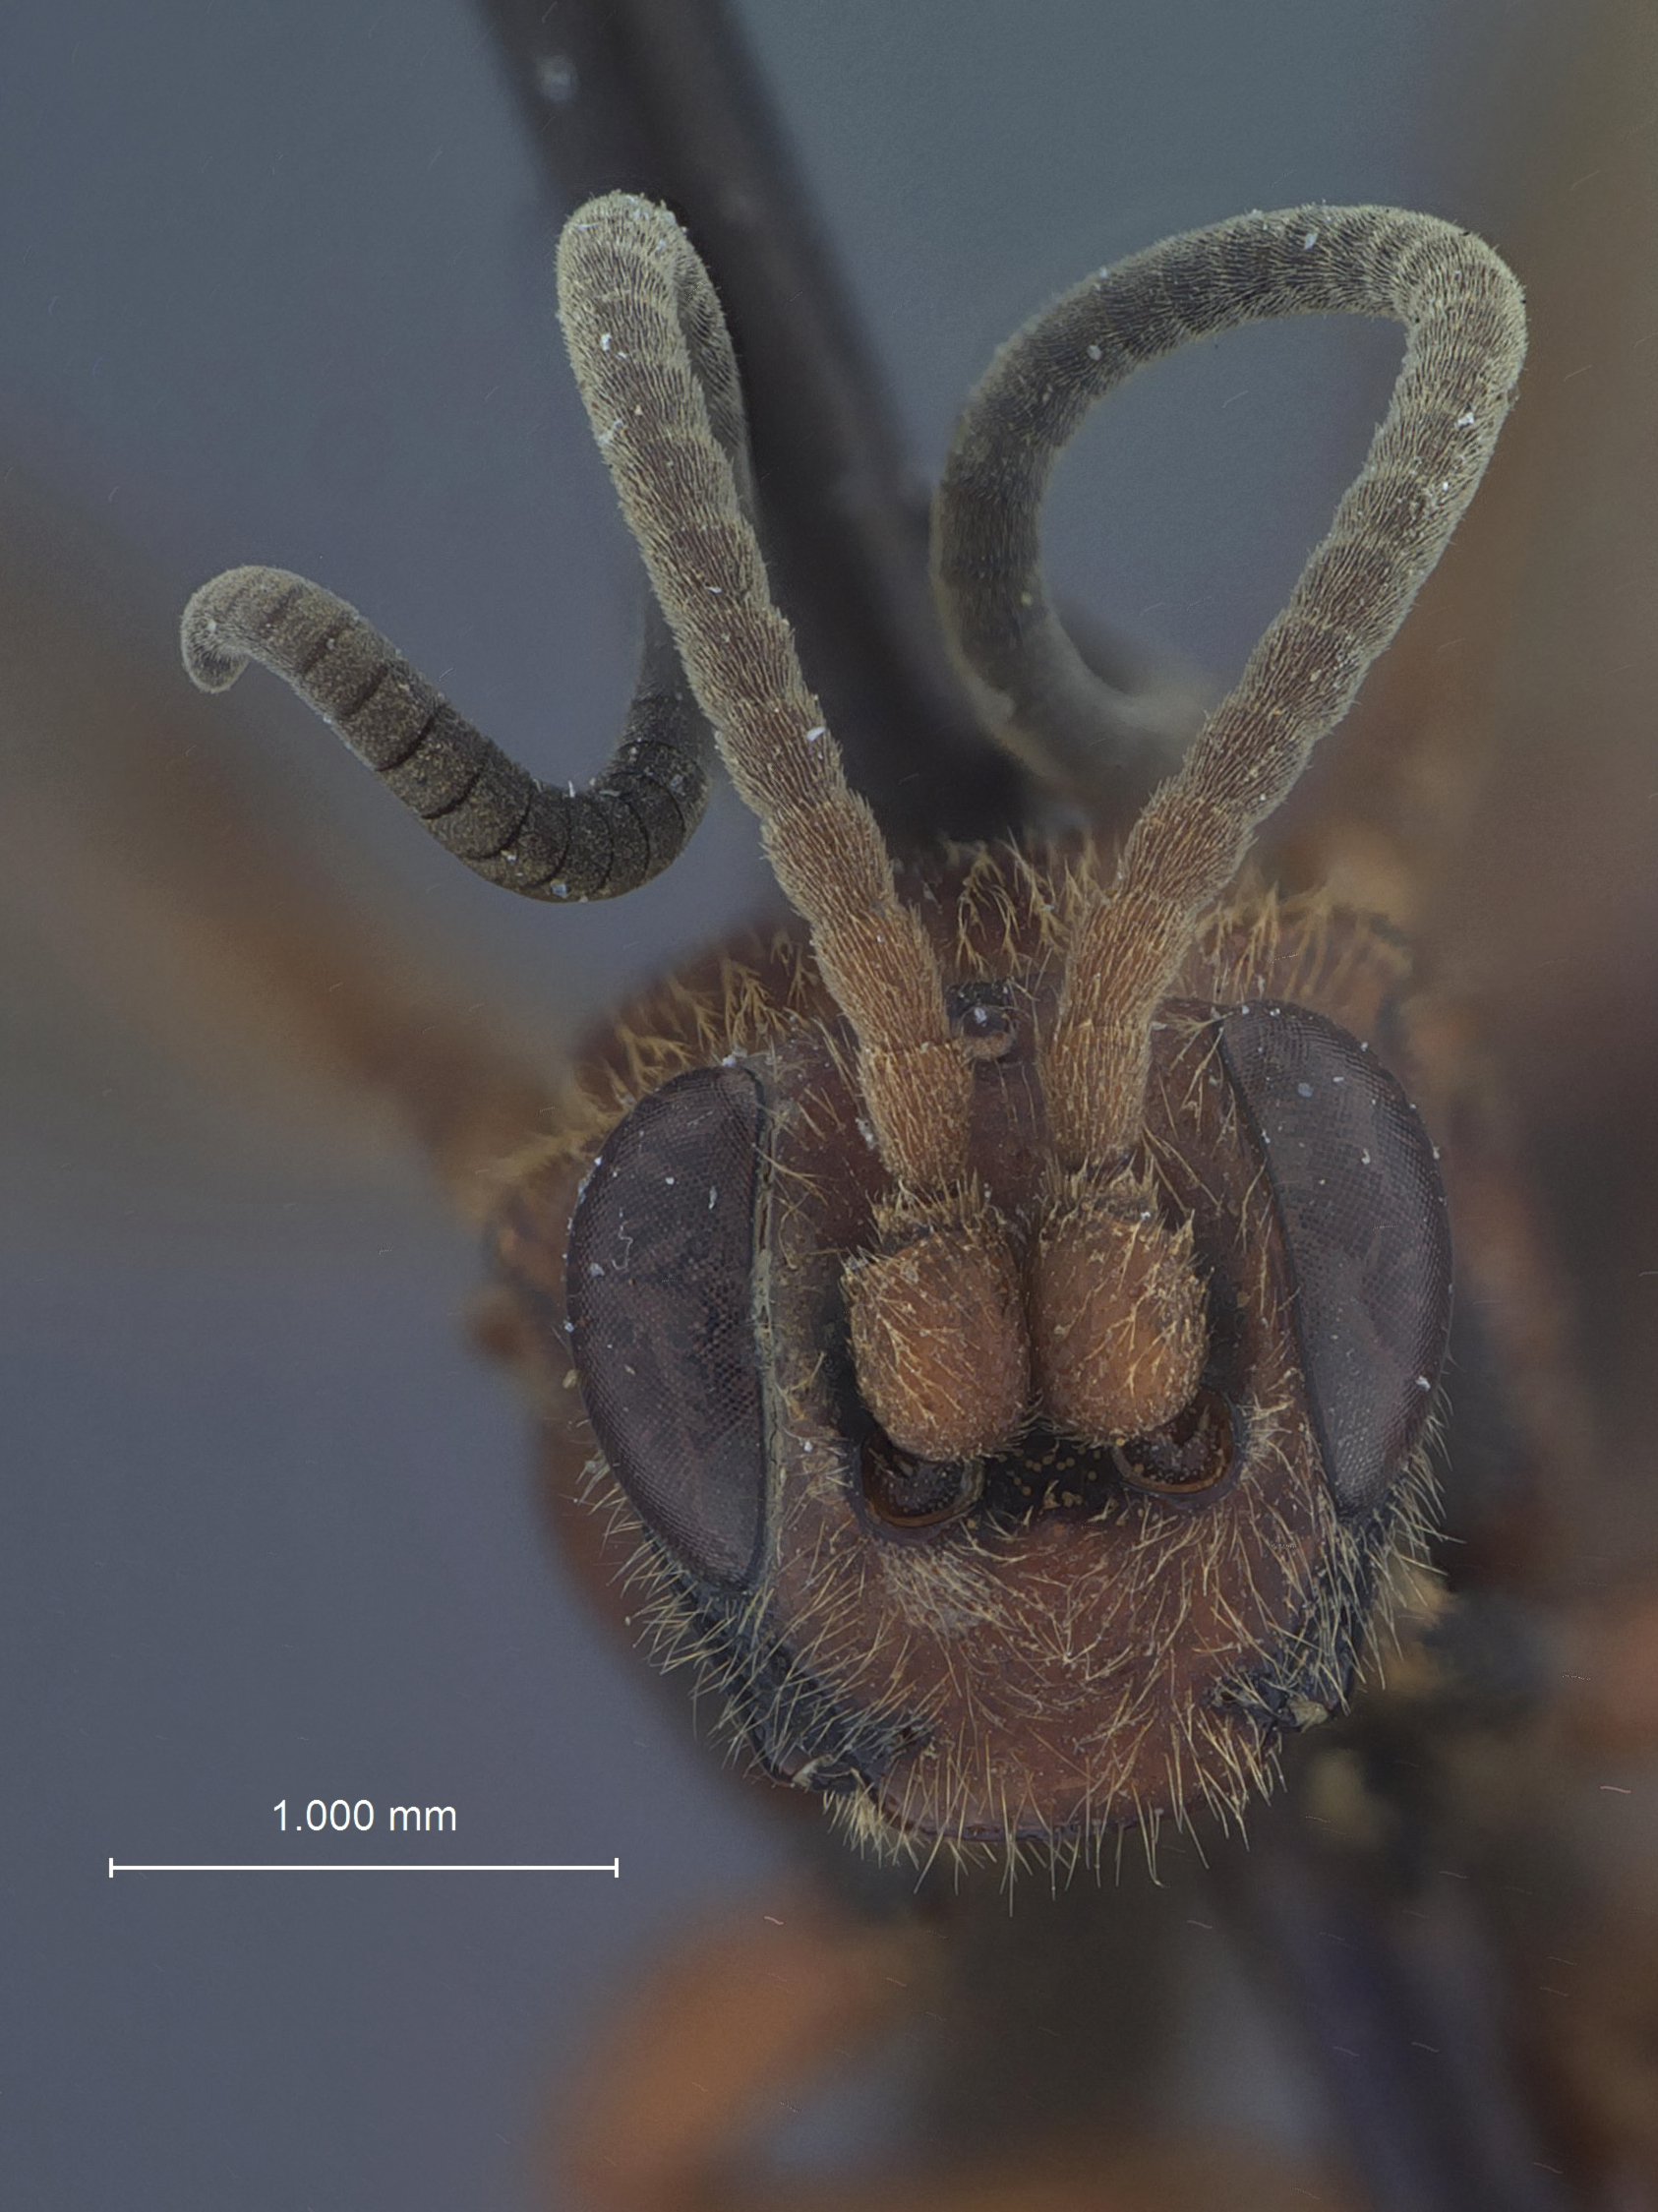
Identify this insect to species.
Pterocormus alpestriformis
